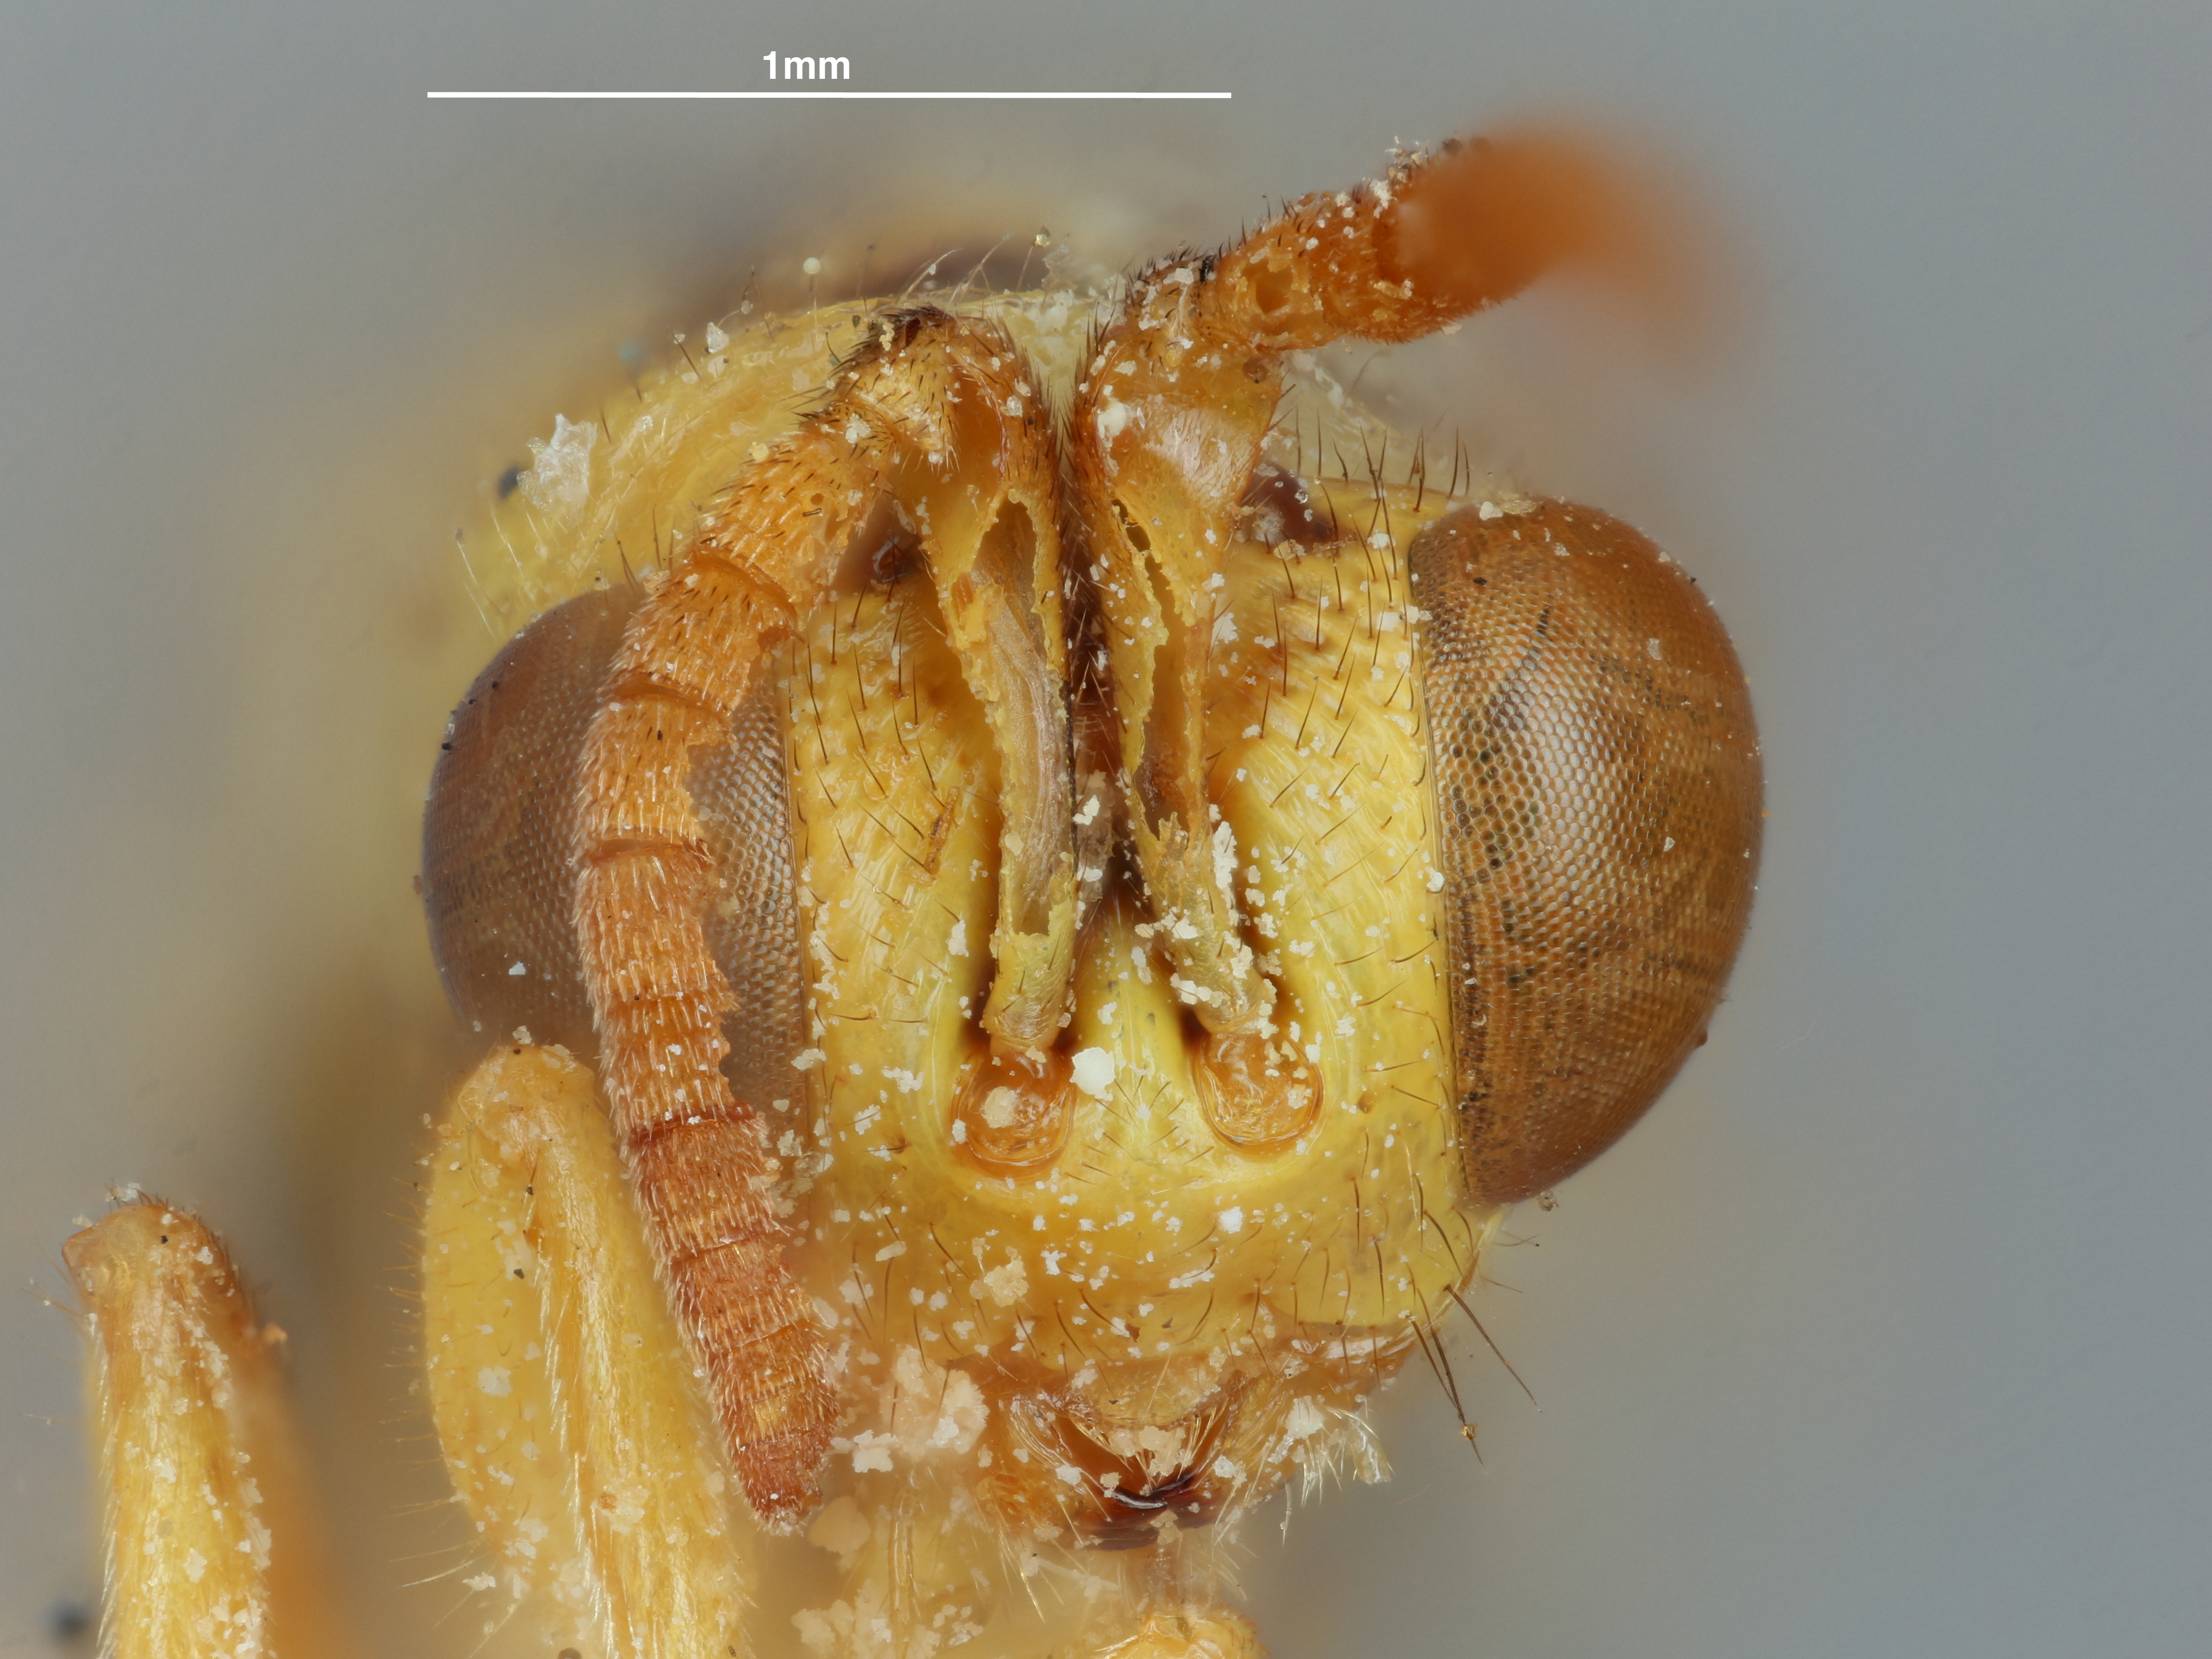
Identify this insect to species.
Spilochalcis insularis
